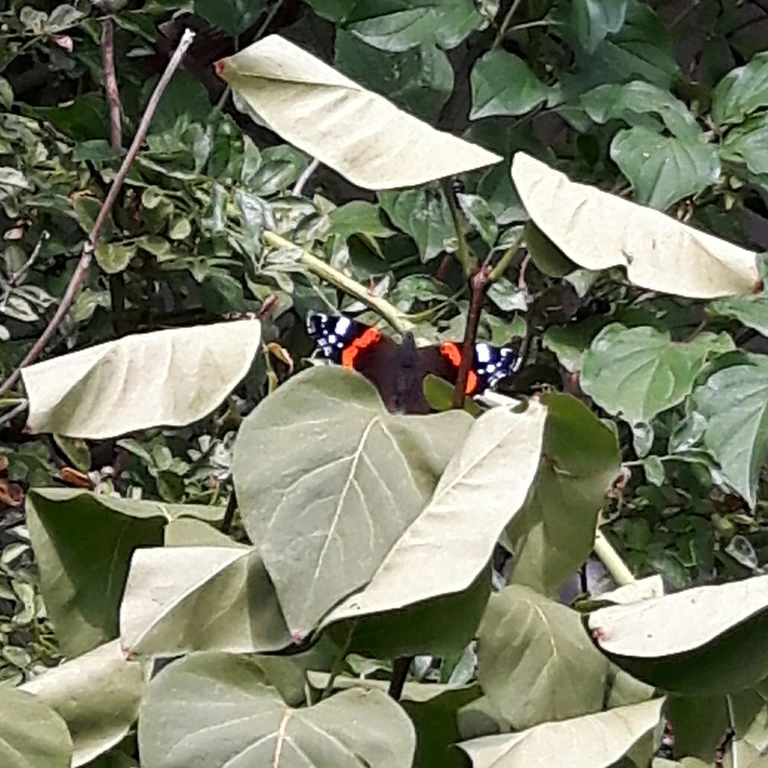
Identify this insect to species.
Vanessa atalanta
